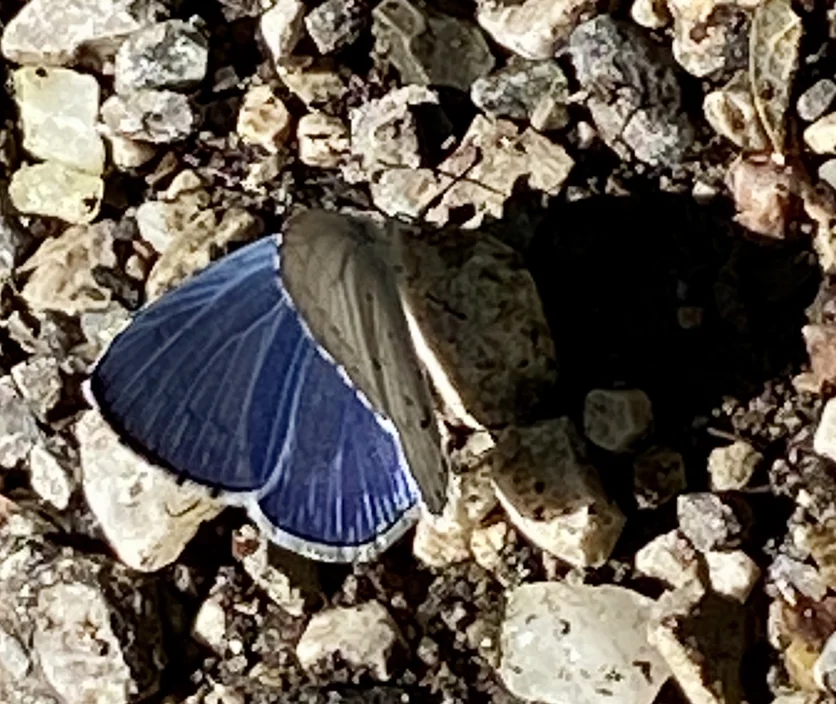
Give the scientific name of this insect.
Celastrina argiolus
